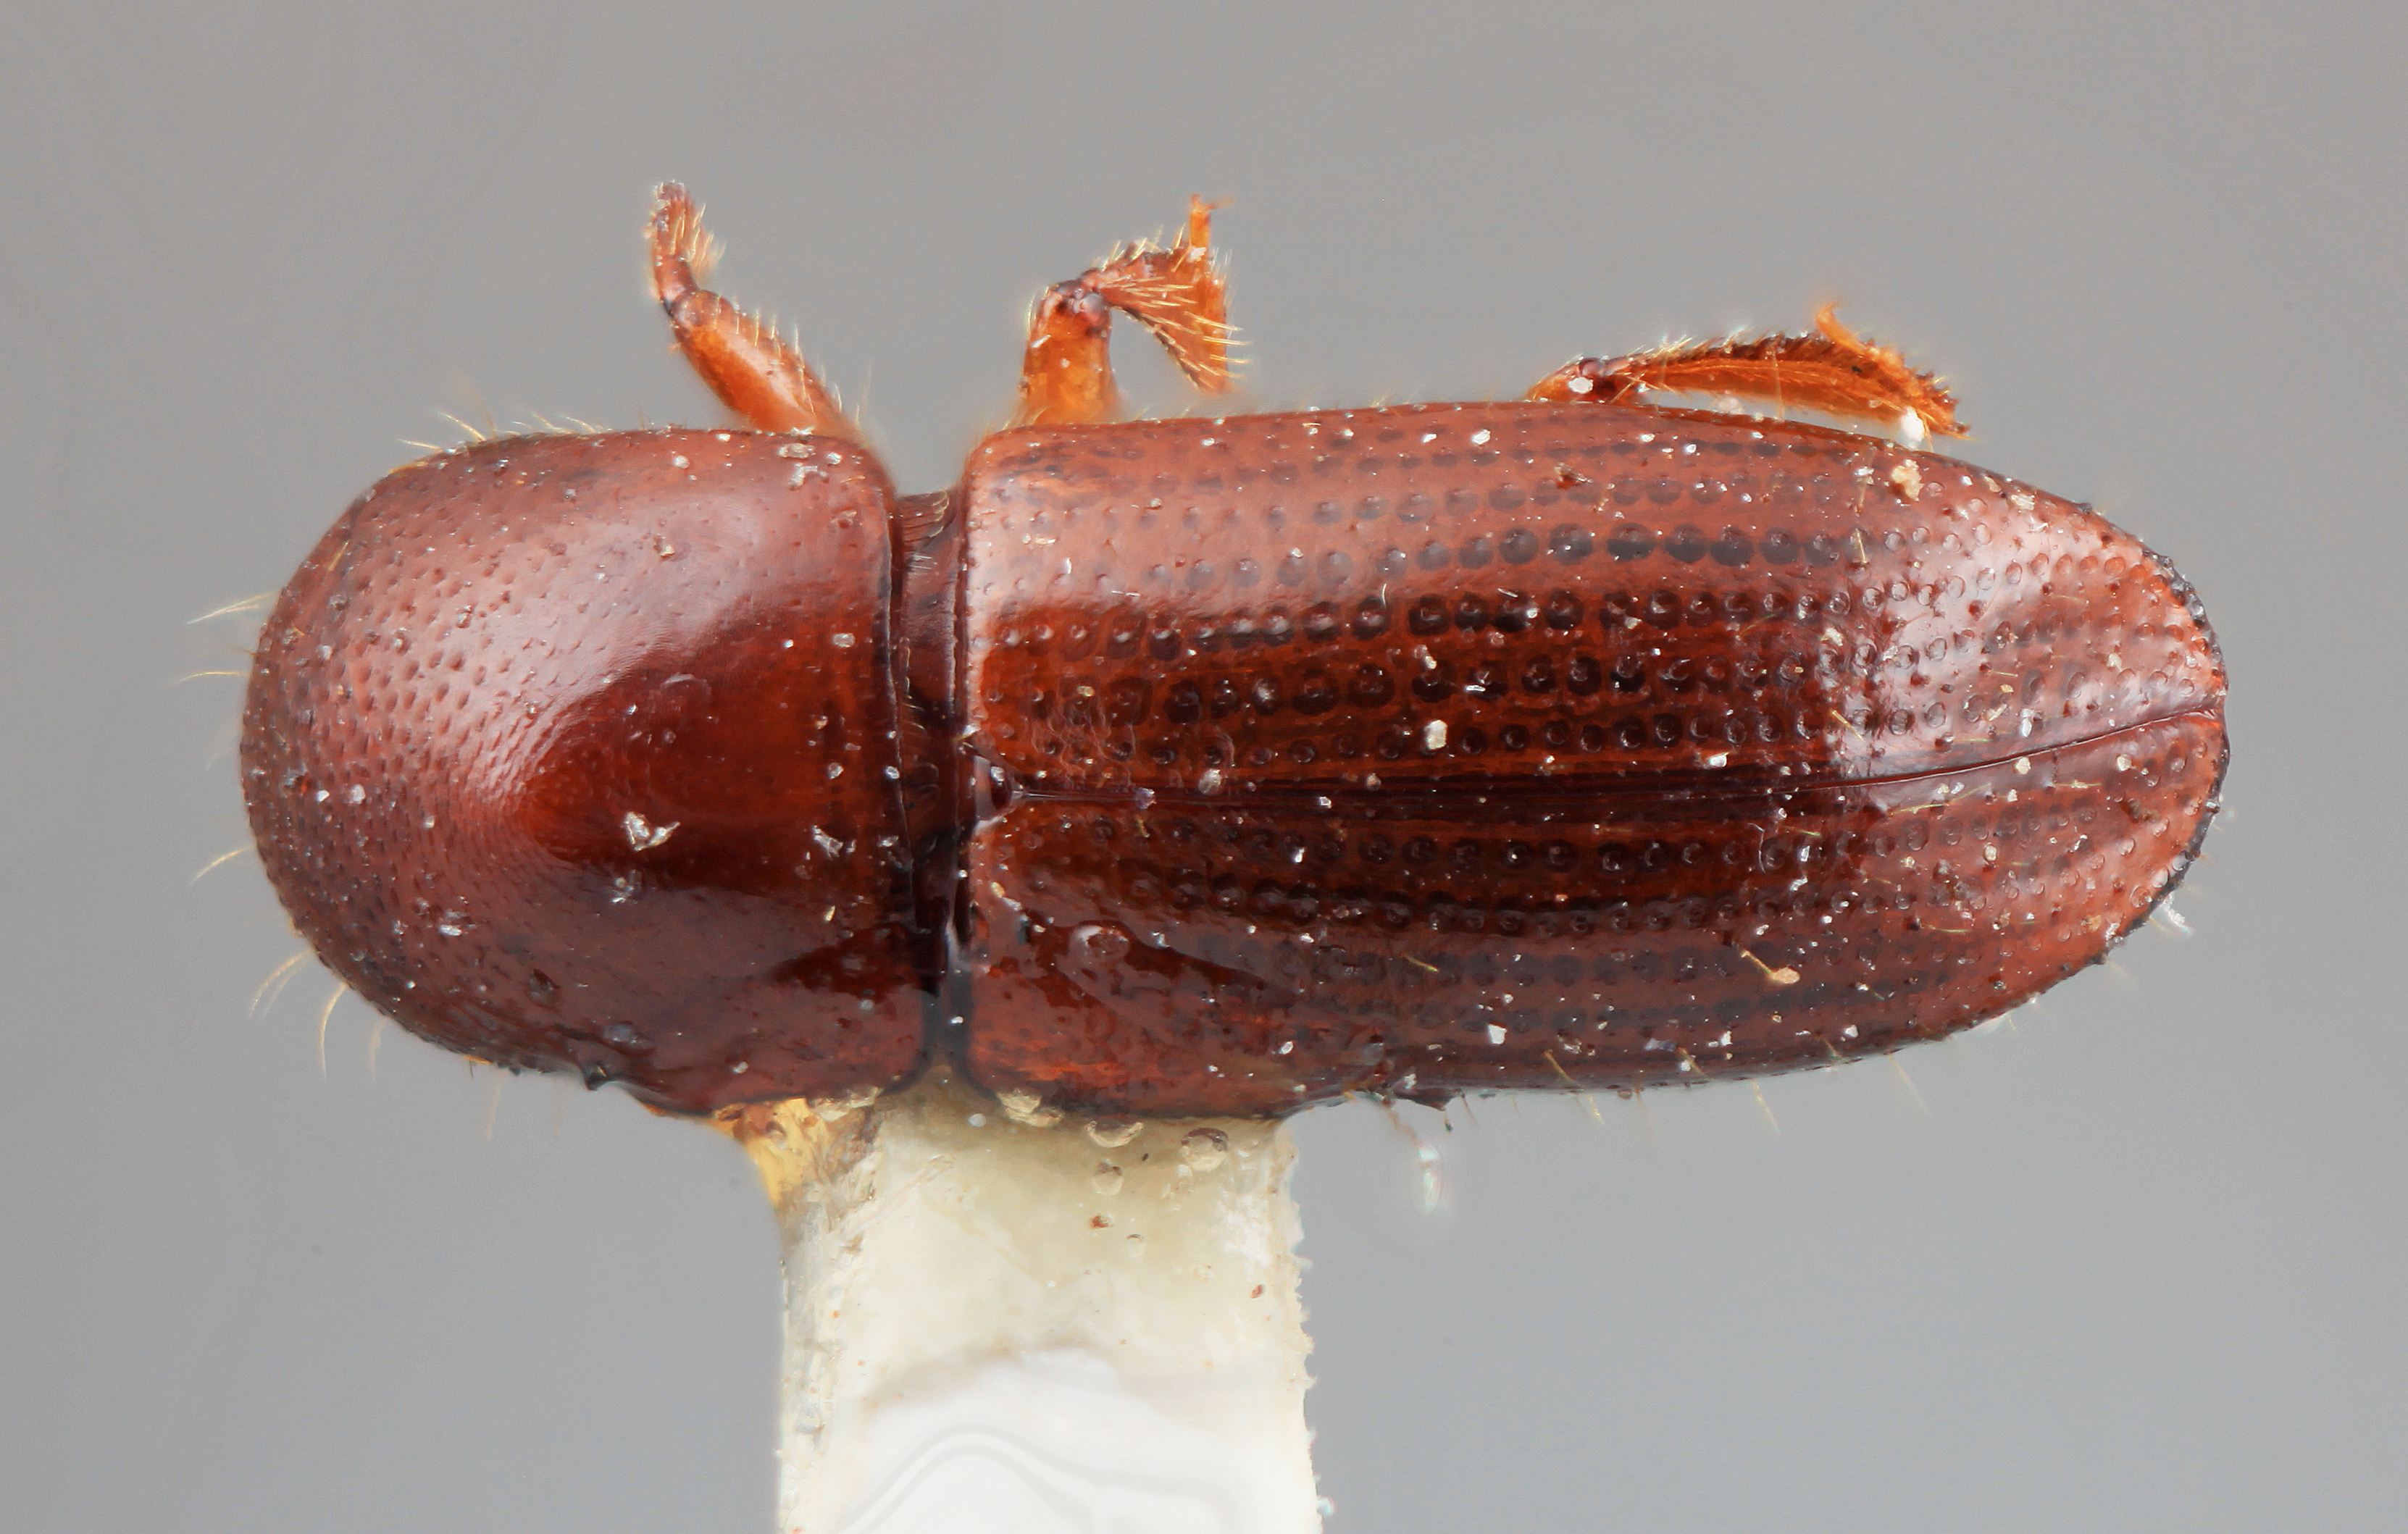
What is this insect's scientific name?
Xyleborus meritus
